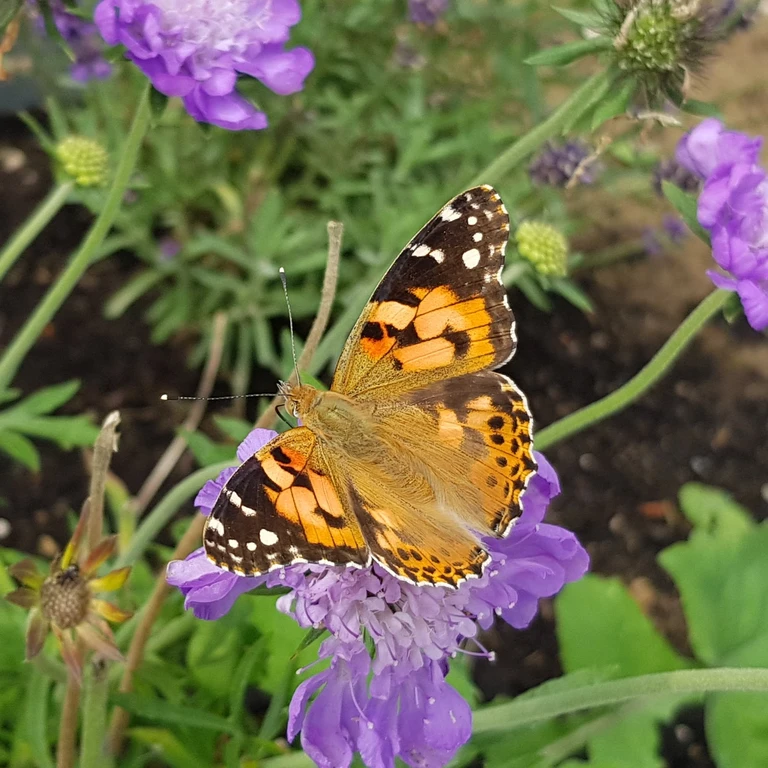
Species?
Vanessa cardui
